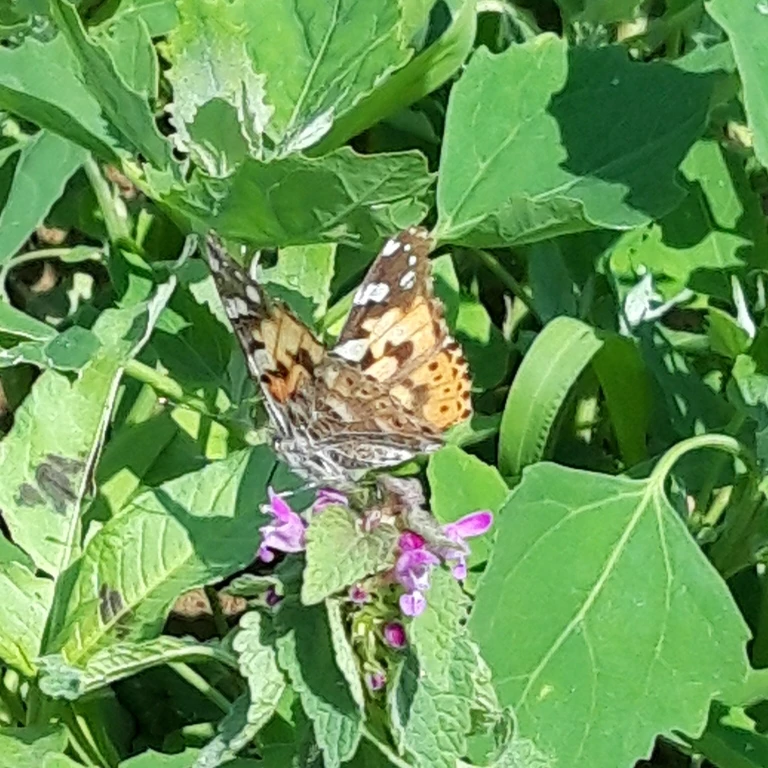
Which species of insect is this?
Vanessa cardui
